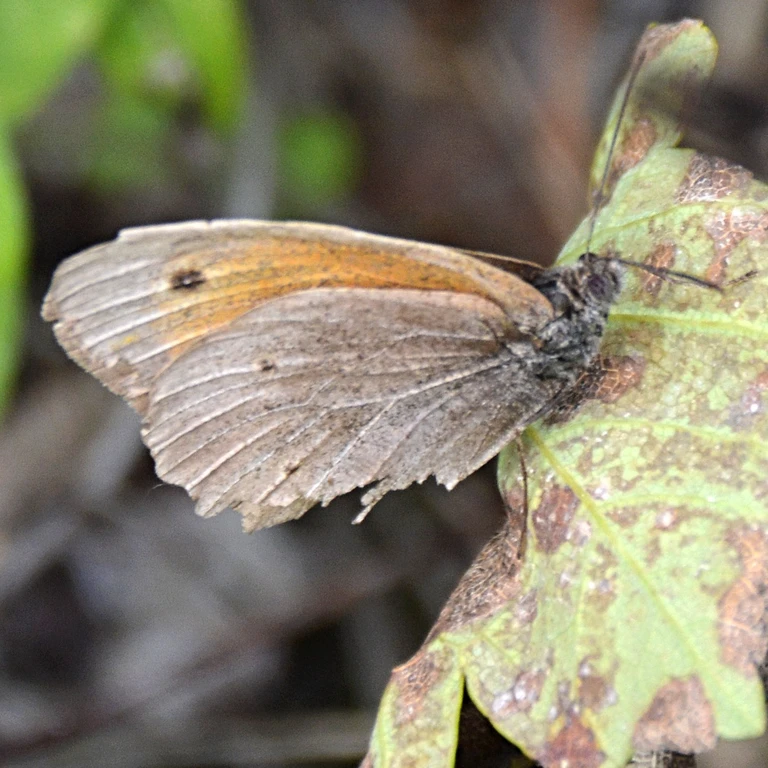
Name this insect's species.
Maniola jurtina
